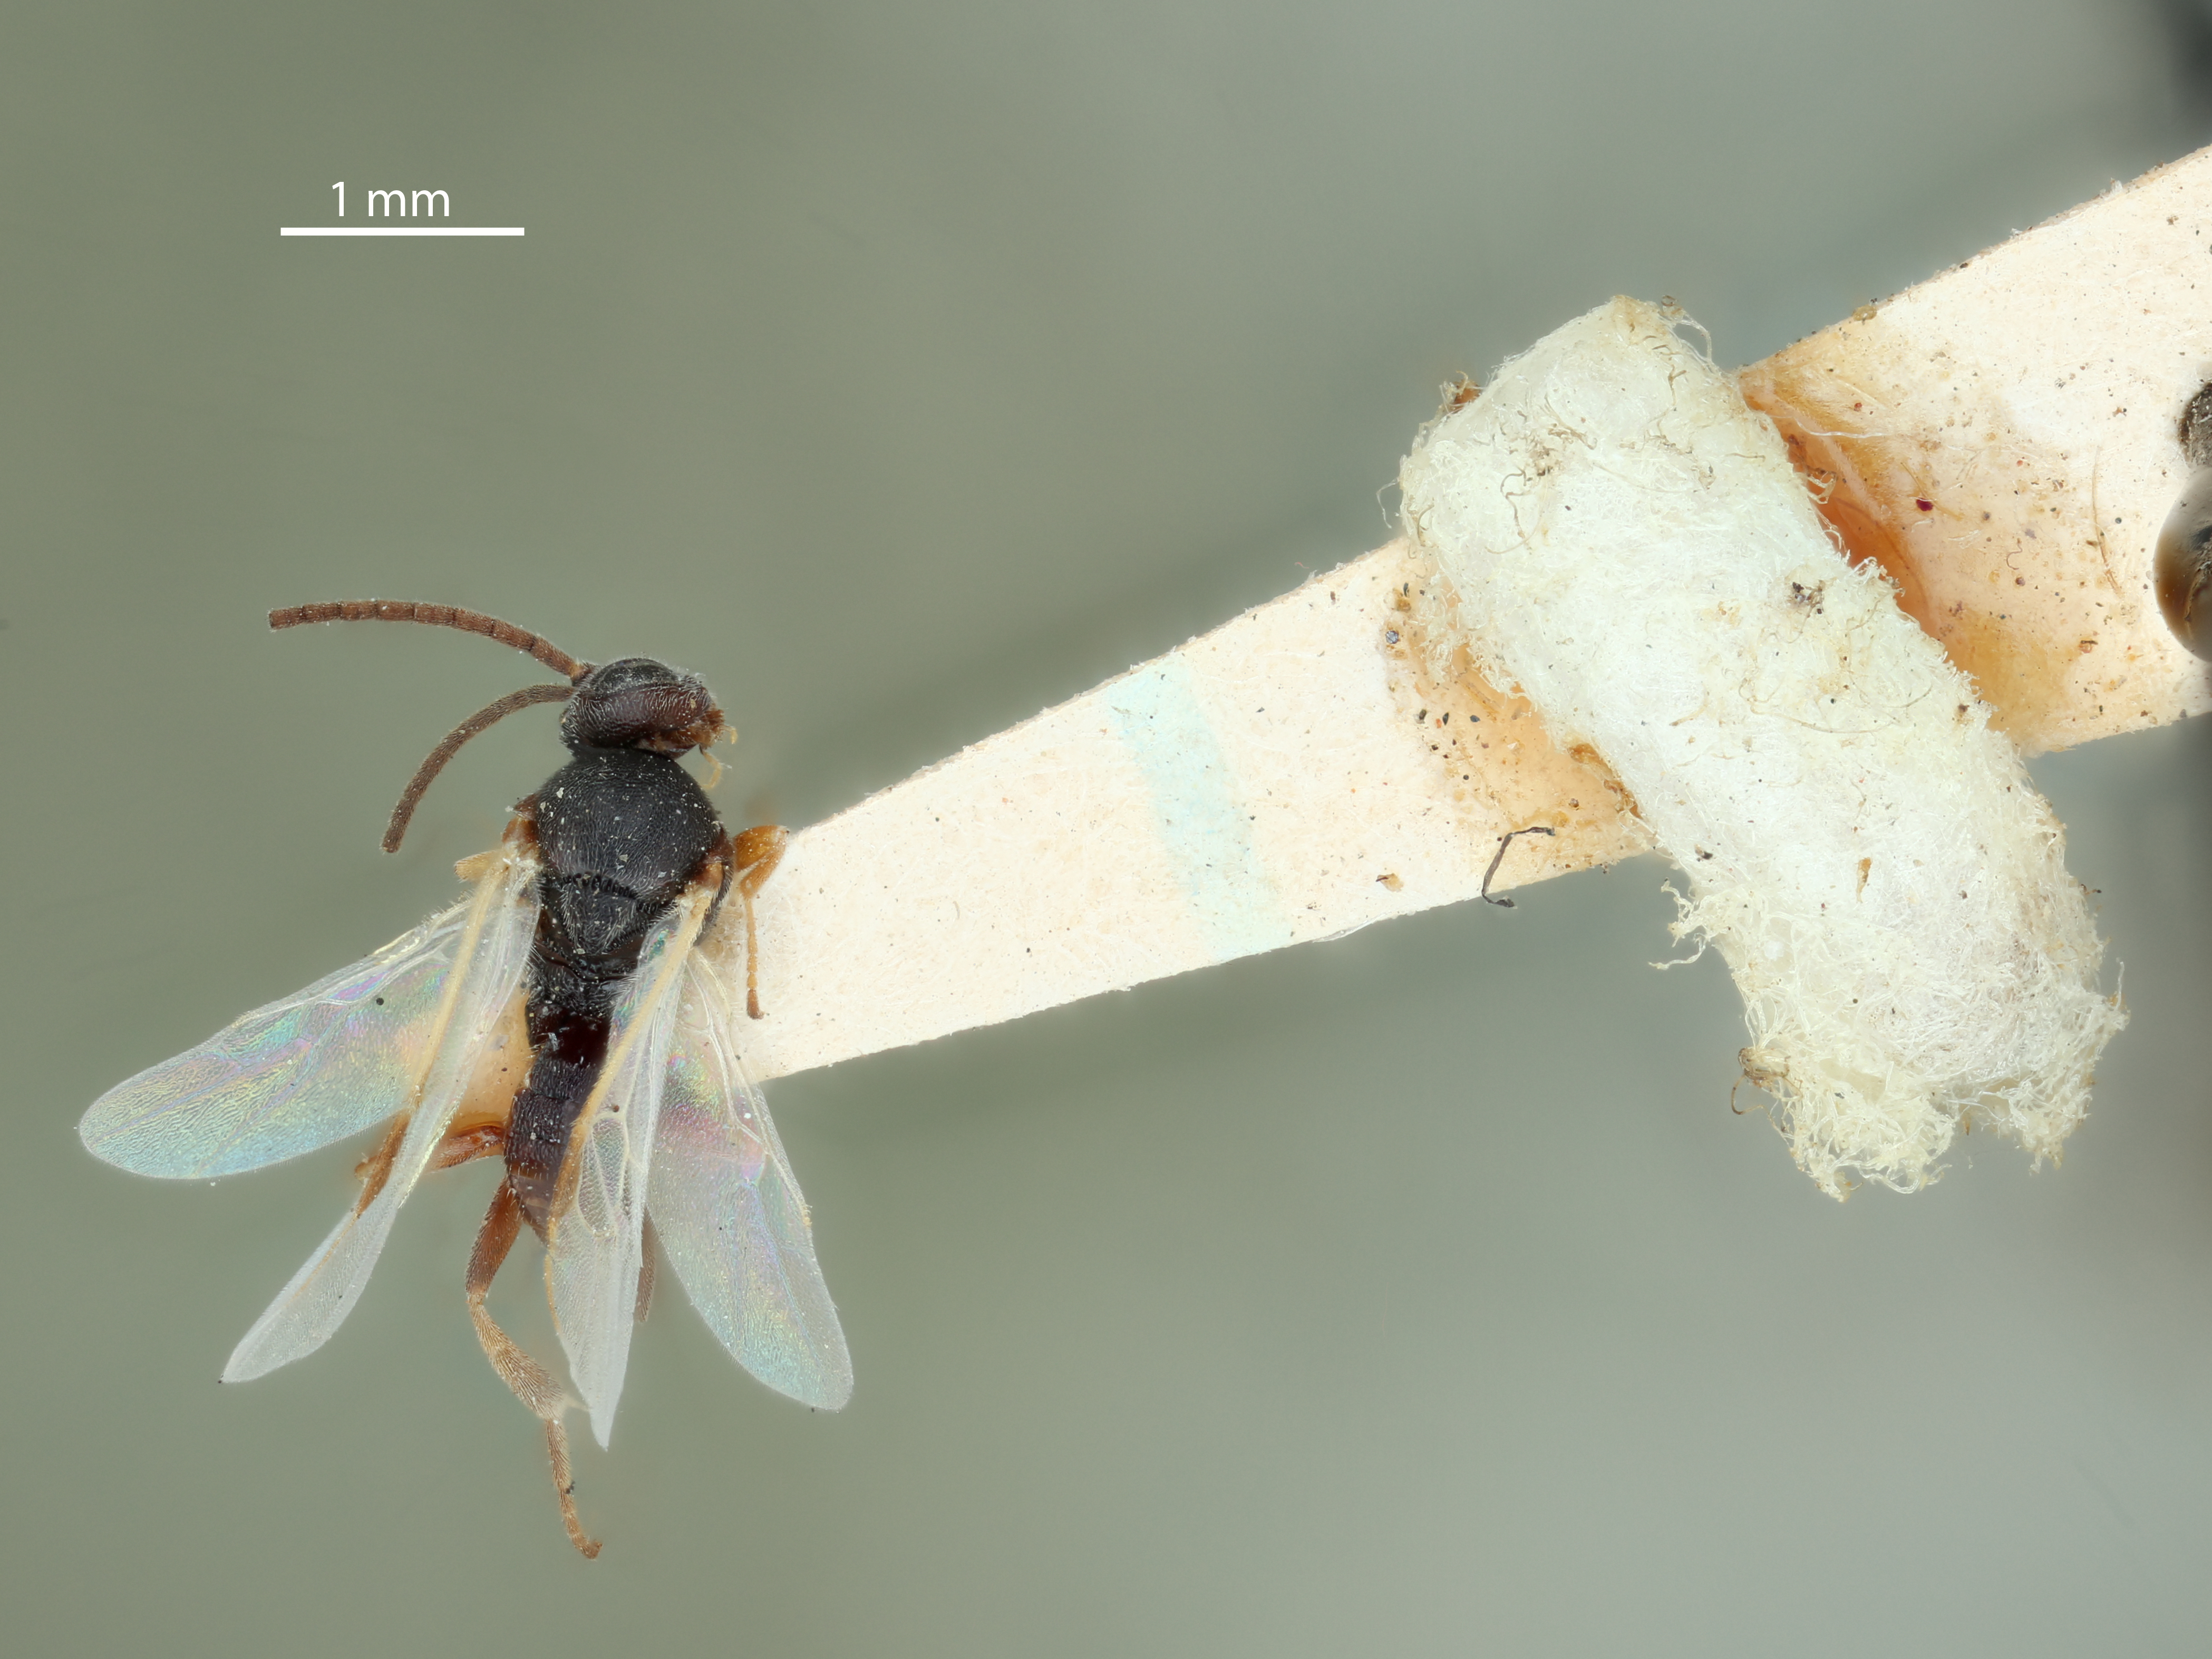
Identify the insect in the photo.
Apanteles nemoriae
